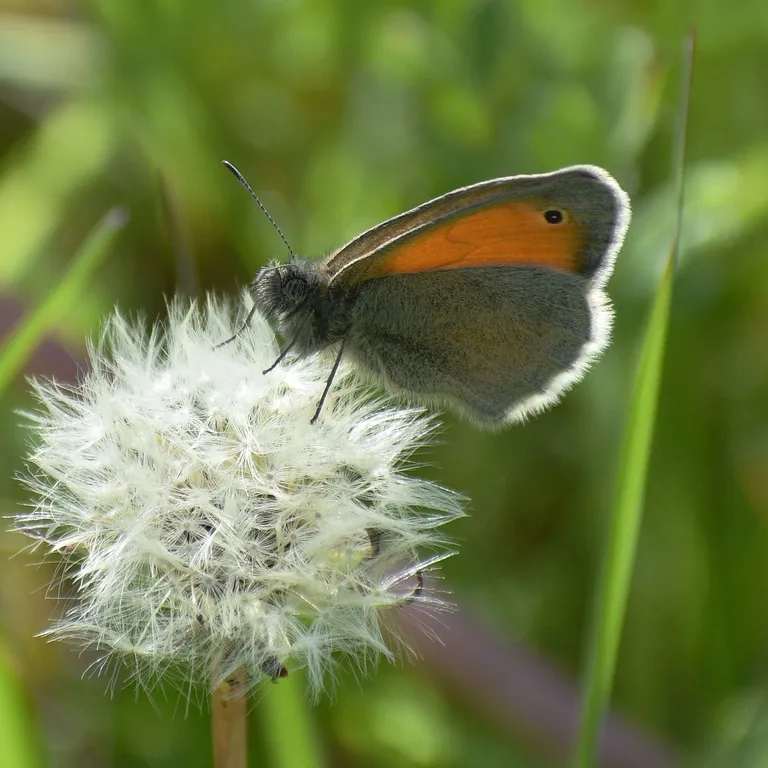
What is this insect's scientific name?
Coenonympha pamphilus
